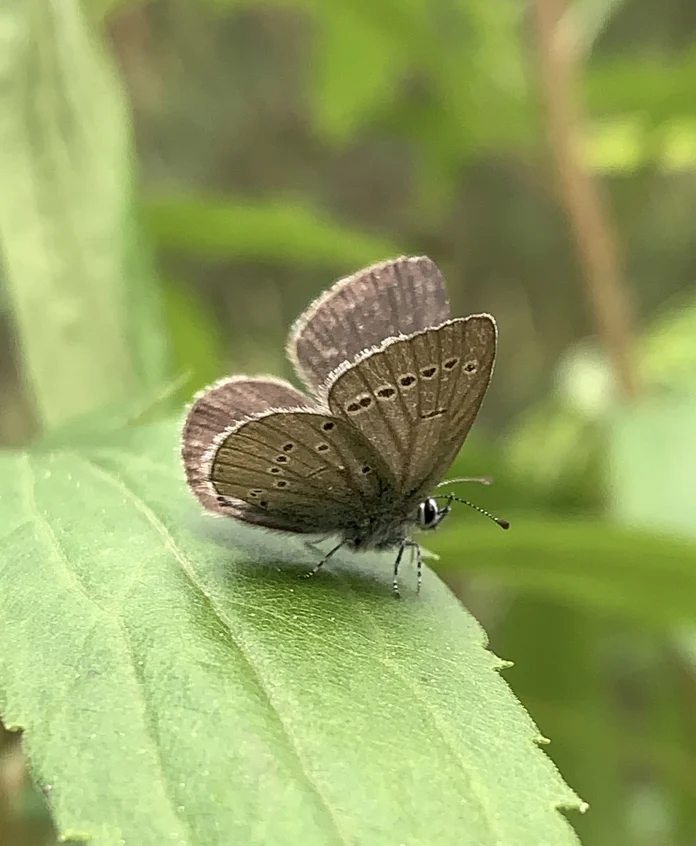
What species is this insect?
Cupido minimus
